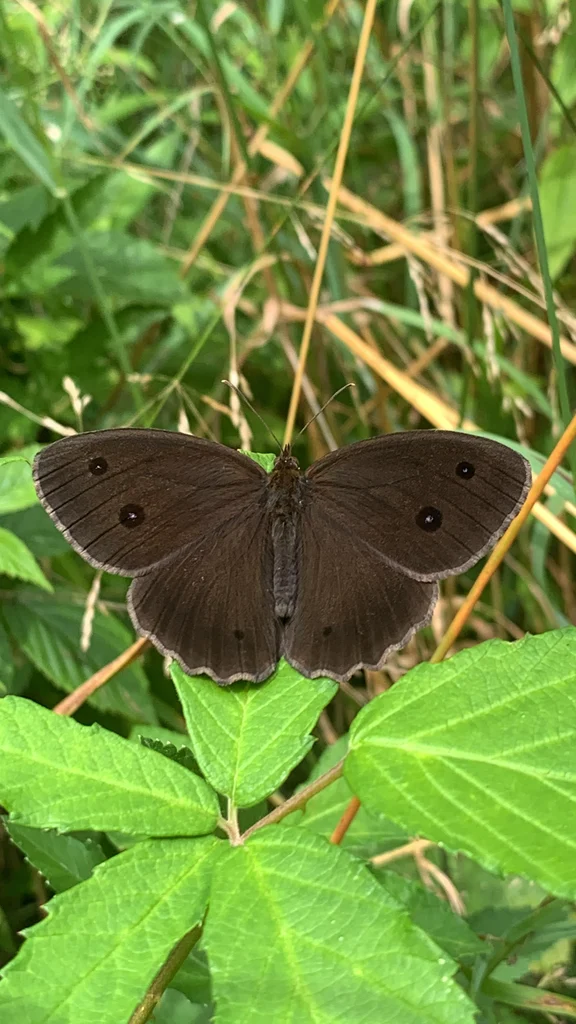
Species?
Minois dryas
